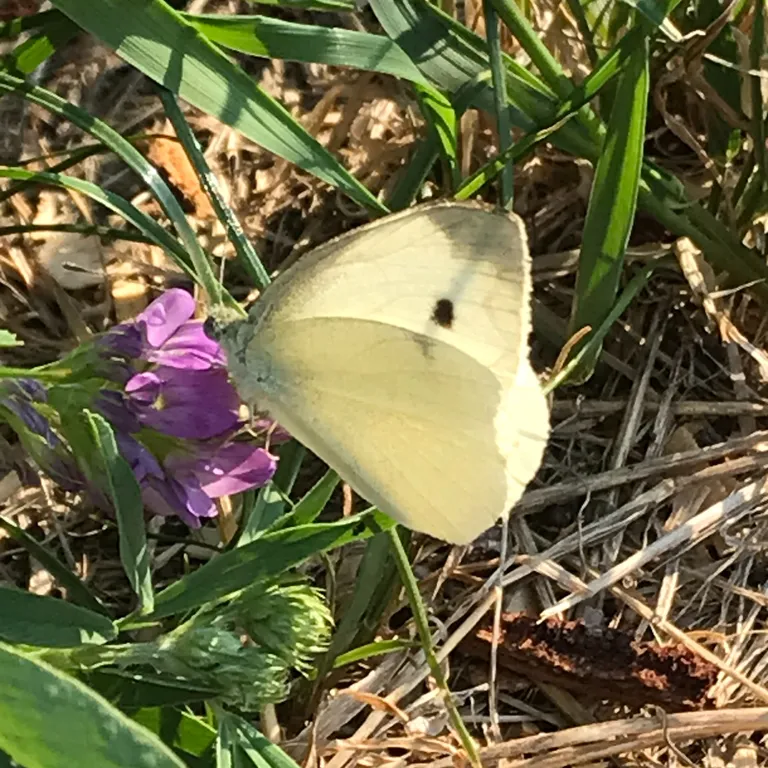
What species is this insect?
Pieris rapae
